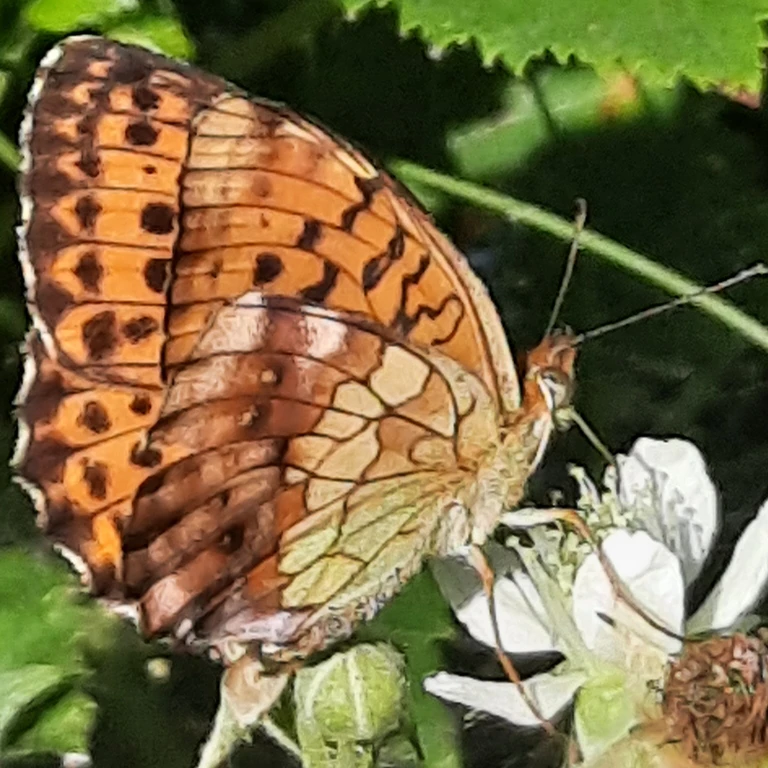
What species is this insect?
Brenthis daphne
